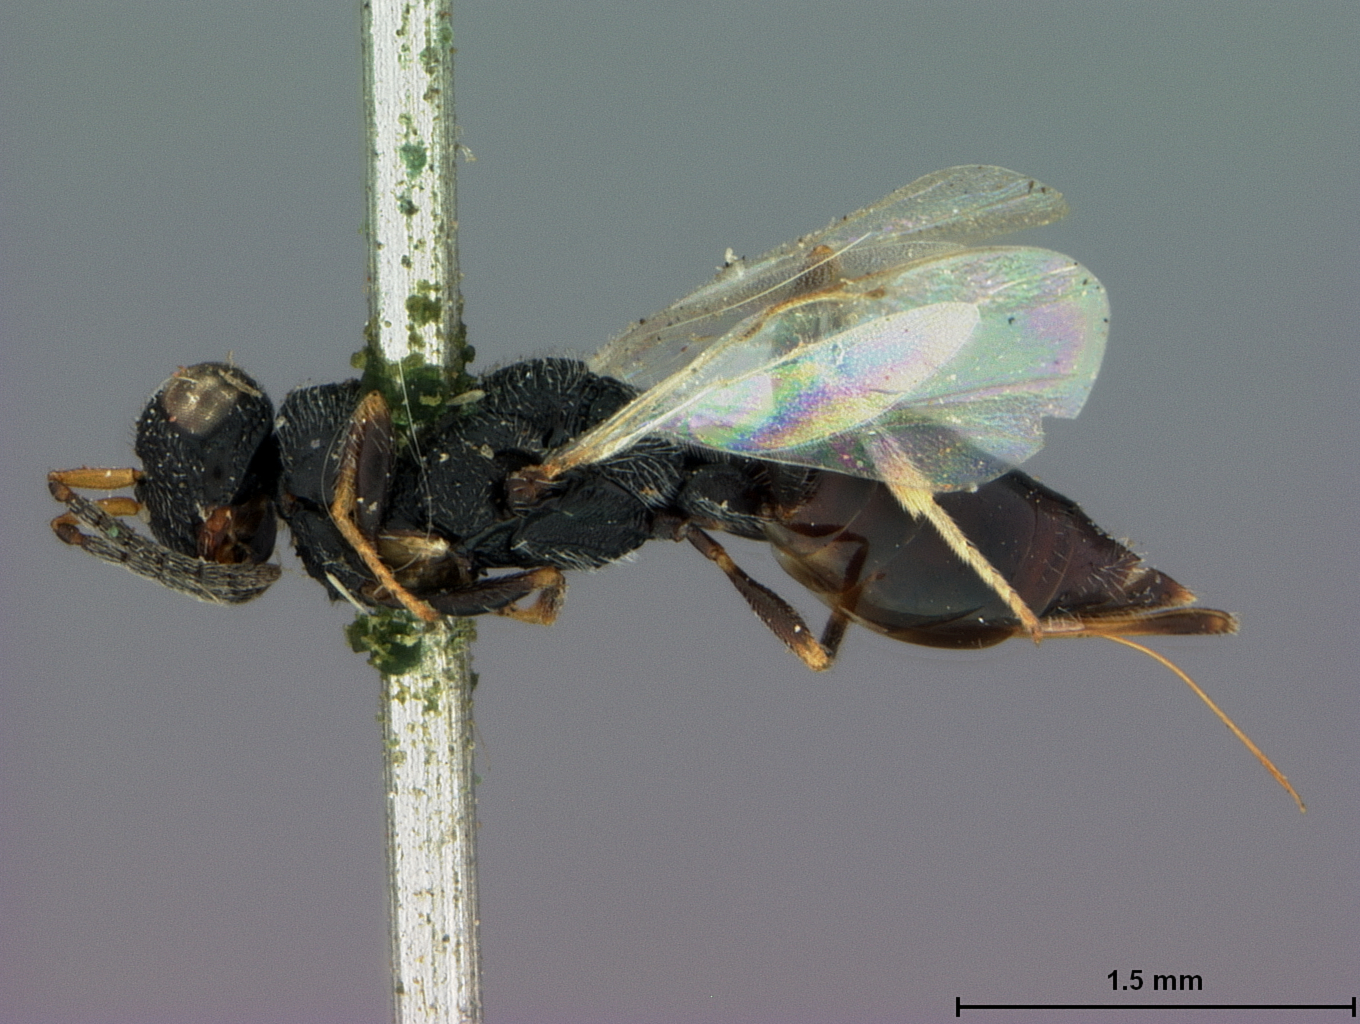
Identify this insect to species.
Isosoma abnorme
